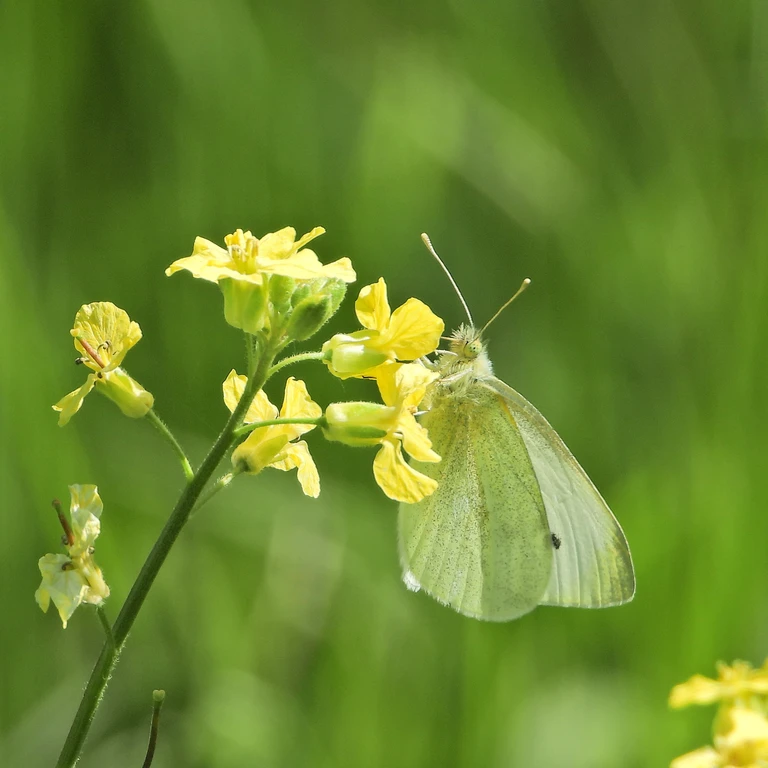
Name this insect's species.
Pieris rapae
